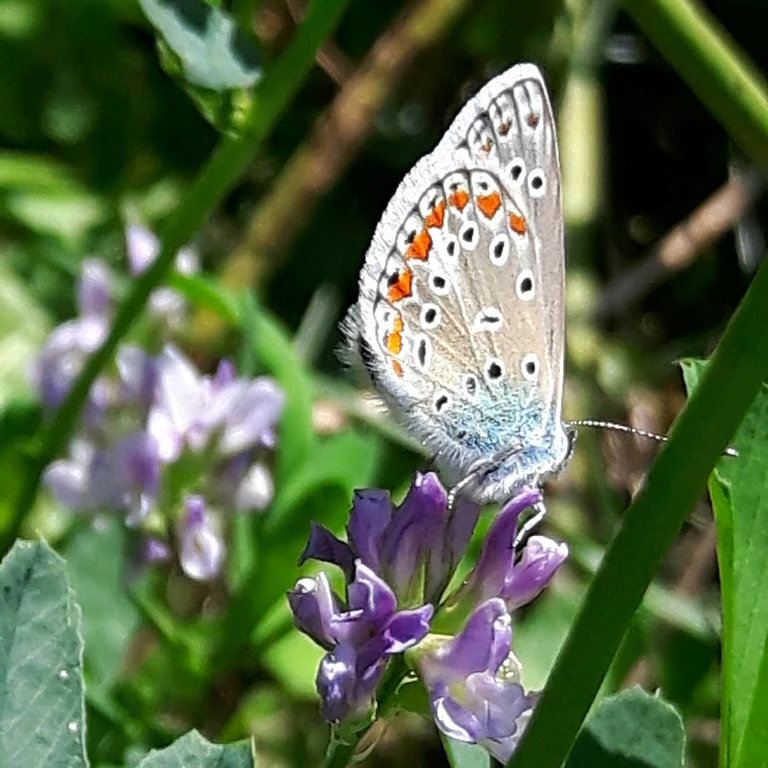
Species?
Polyommatus icarus
